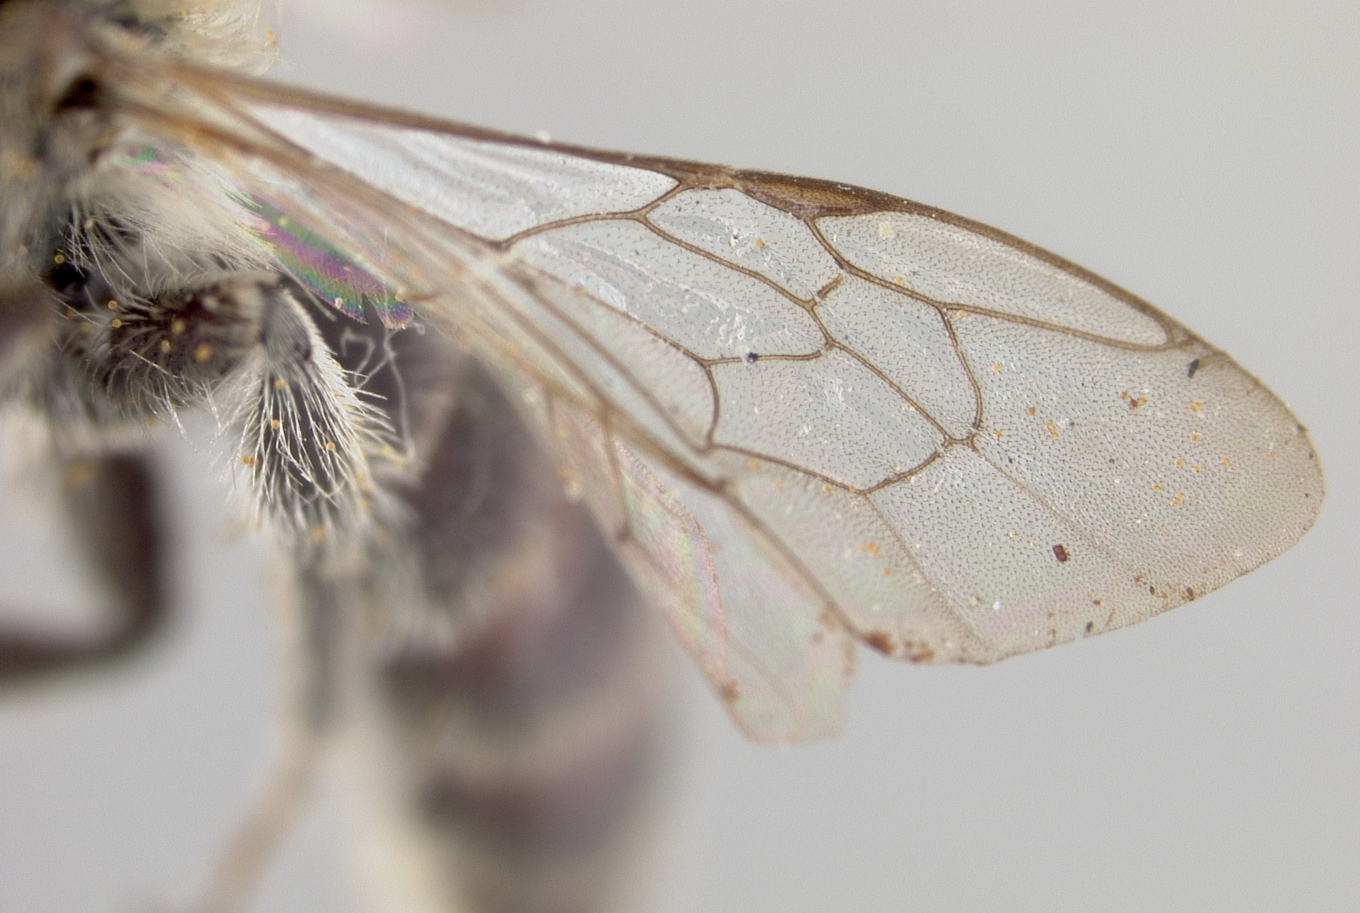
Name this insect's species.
Pasiphae leucostoma
